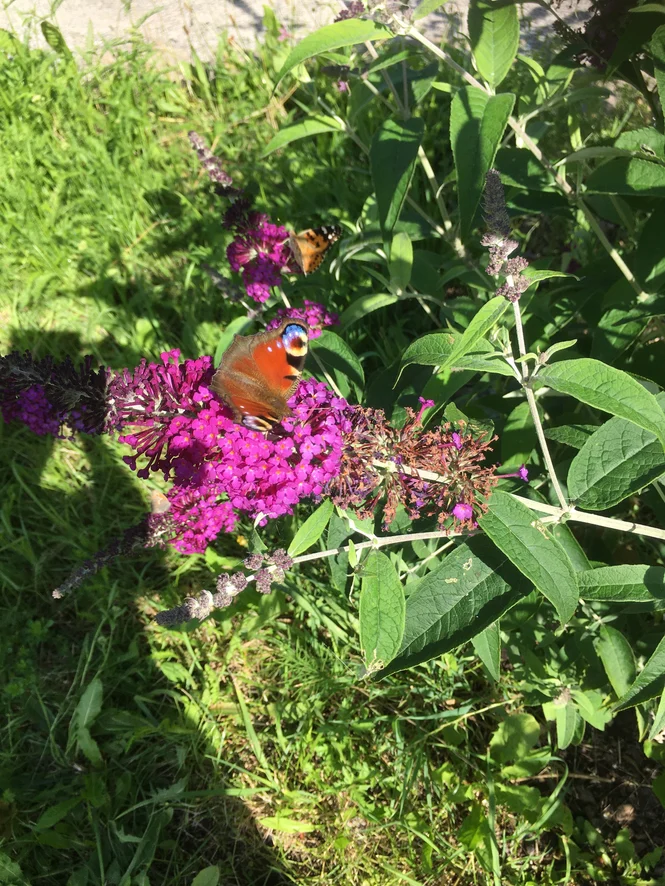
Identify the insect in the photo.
Aglais io
